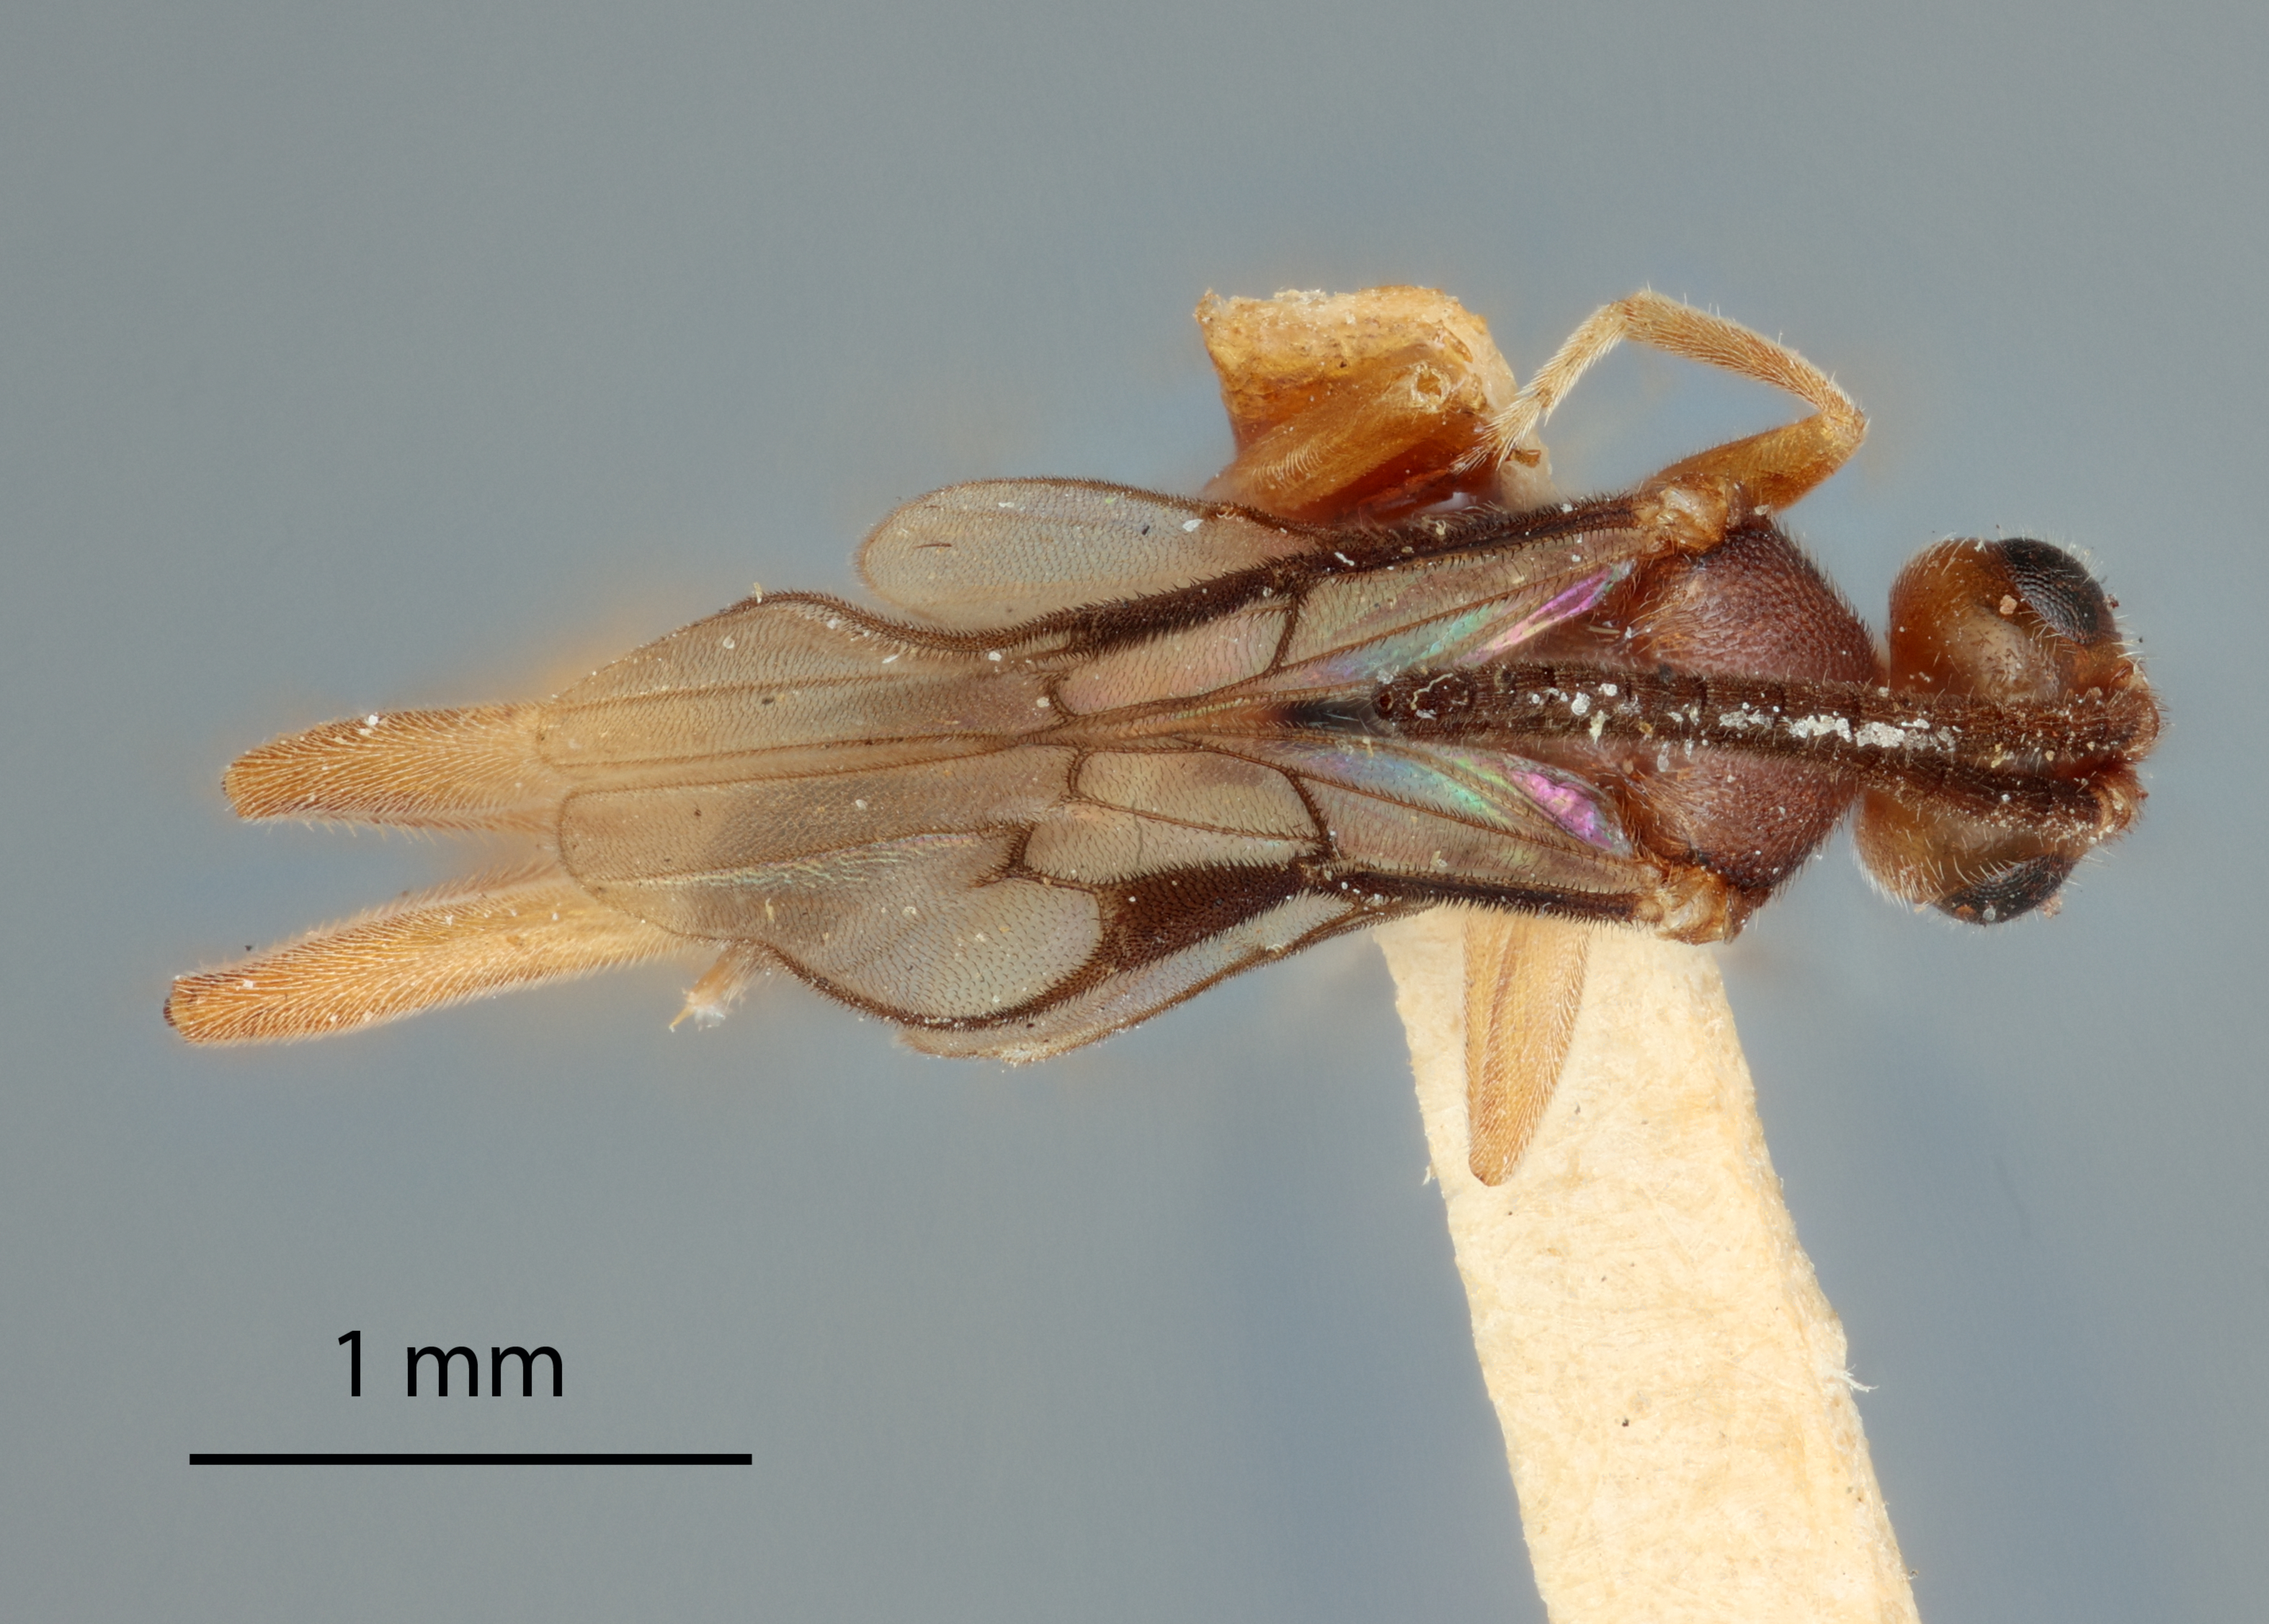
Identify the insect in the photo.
Apanteles thyone
